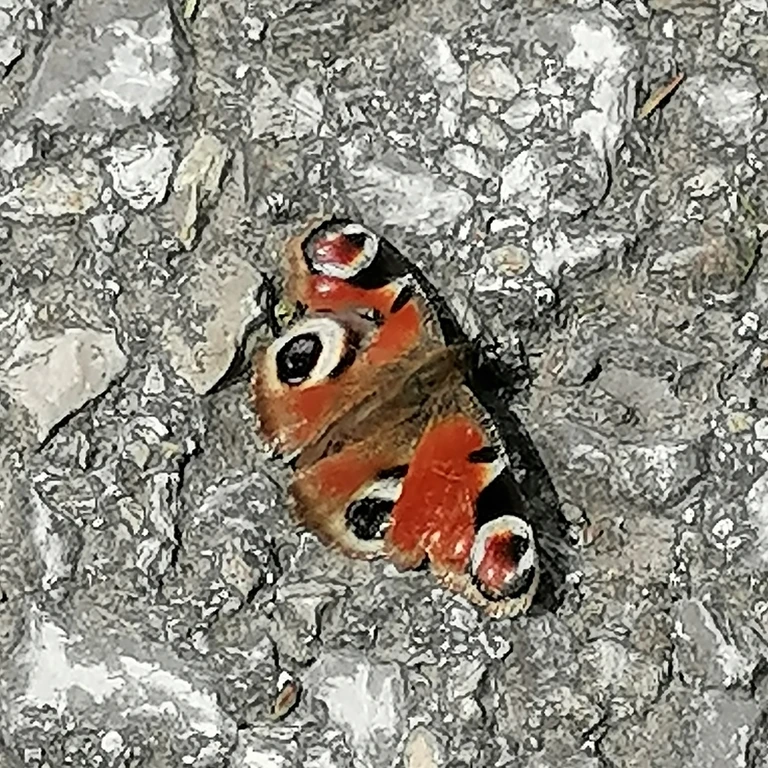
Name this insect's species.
Aglais io
